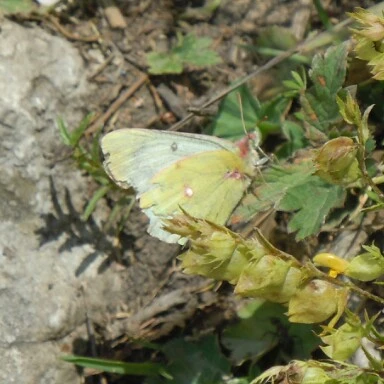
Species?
Colias phicomone
